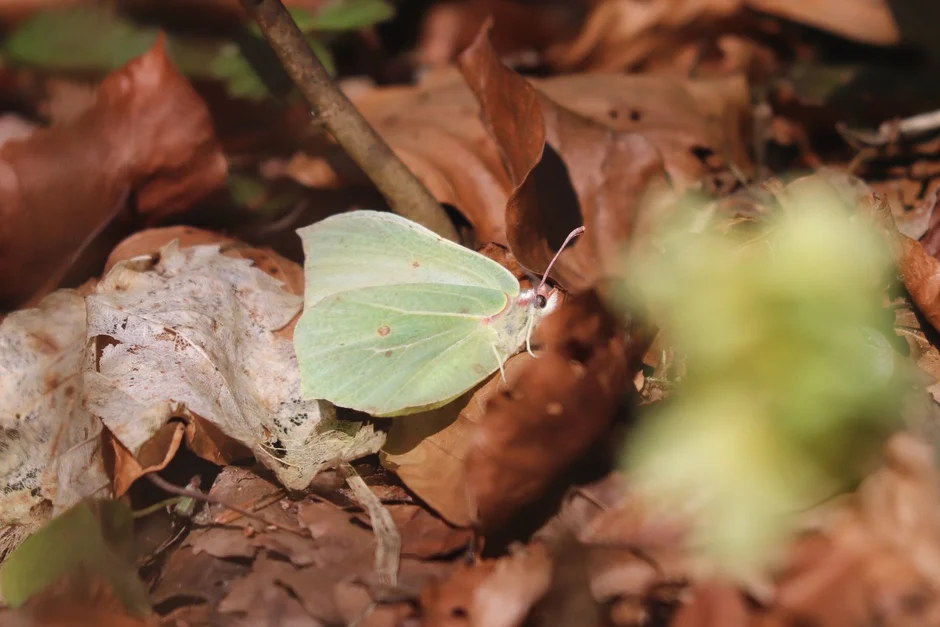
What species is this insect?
Gonepteryx rhamni
